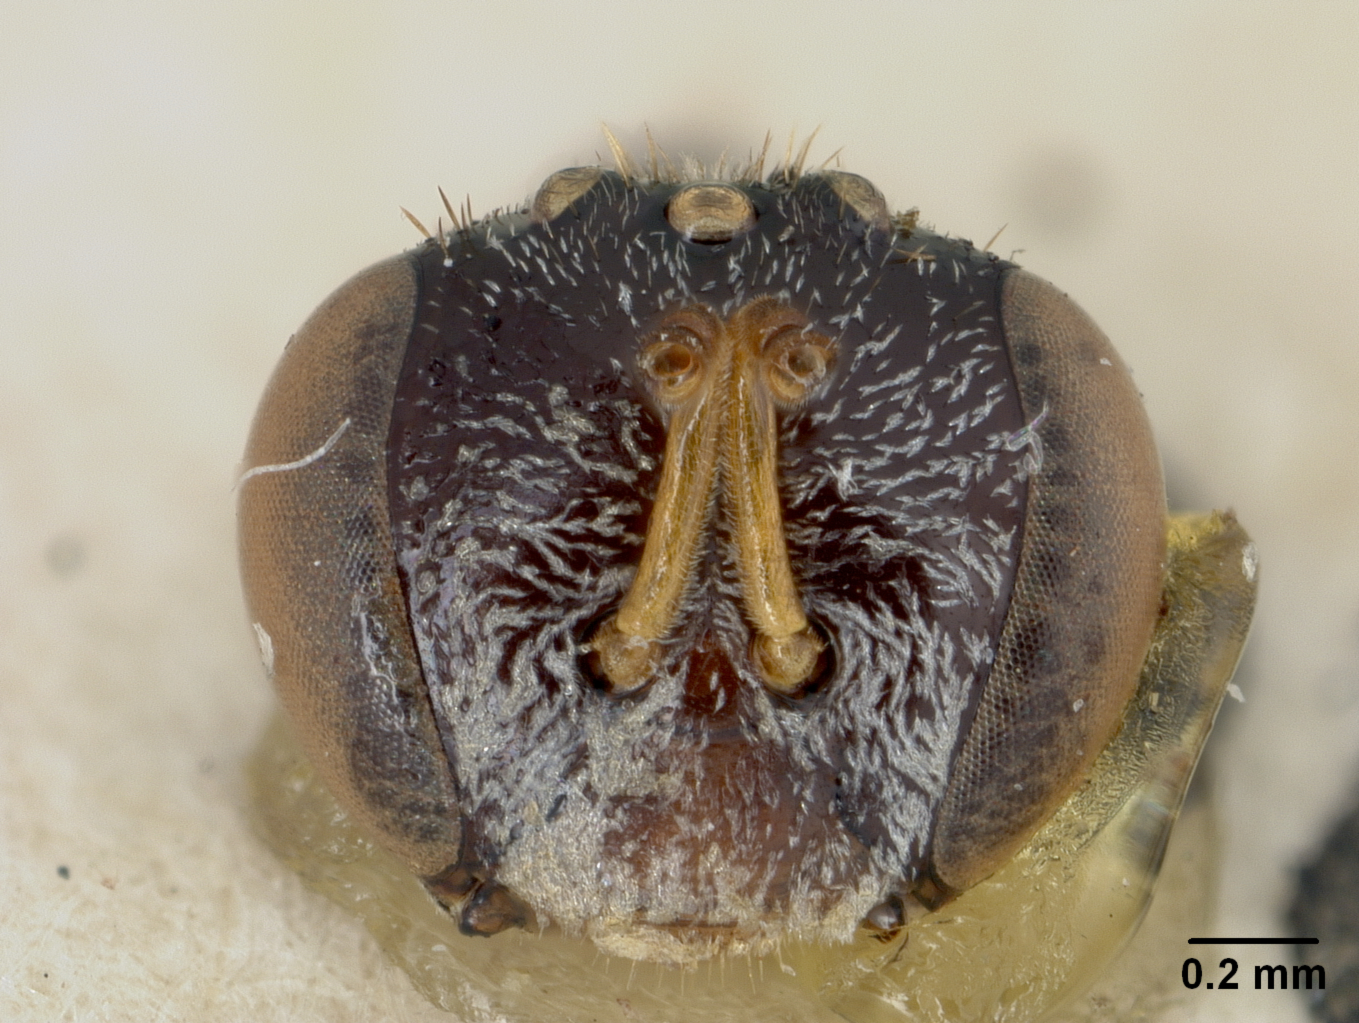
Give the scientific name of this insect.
Halictus hypochlorus
